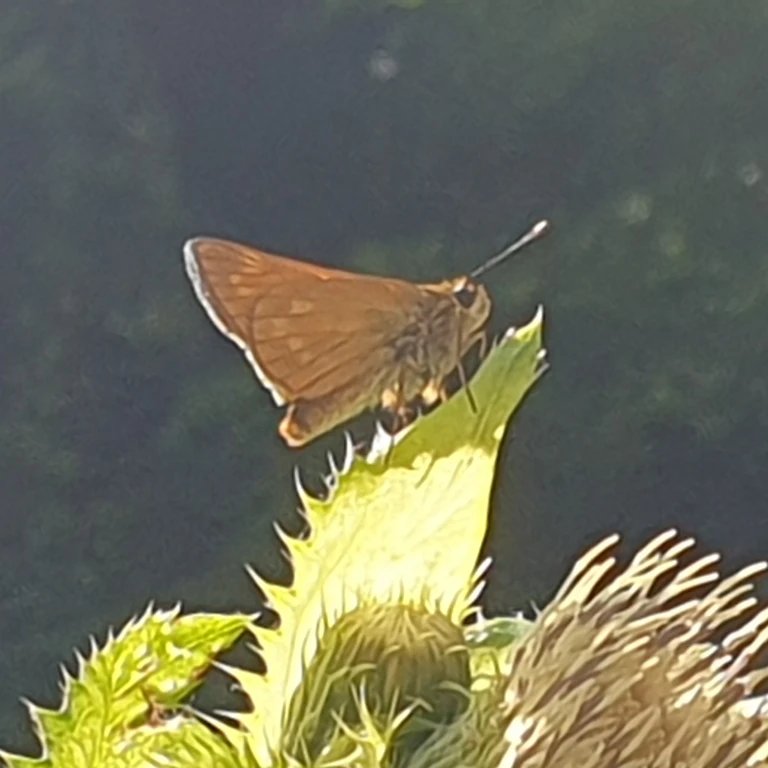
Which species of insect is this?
Ochlodes sylvanus (also Ochlodes venata)
